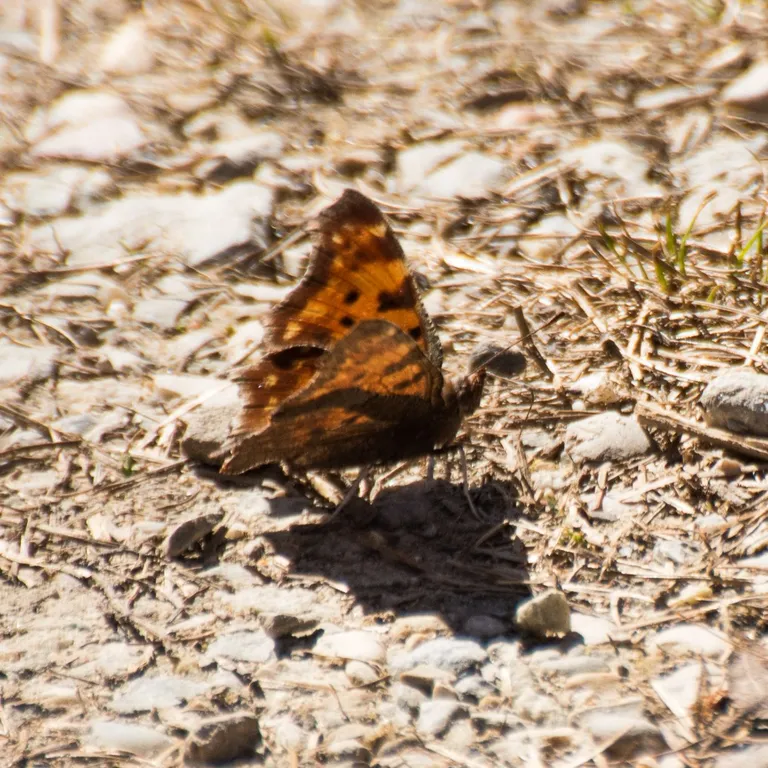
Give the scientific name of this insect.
Polygonia c-album
